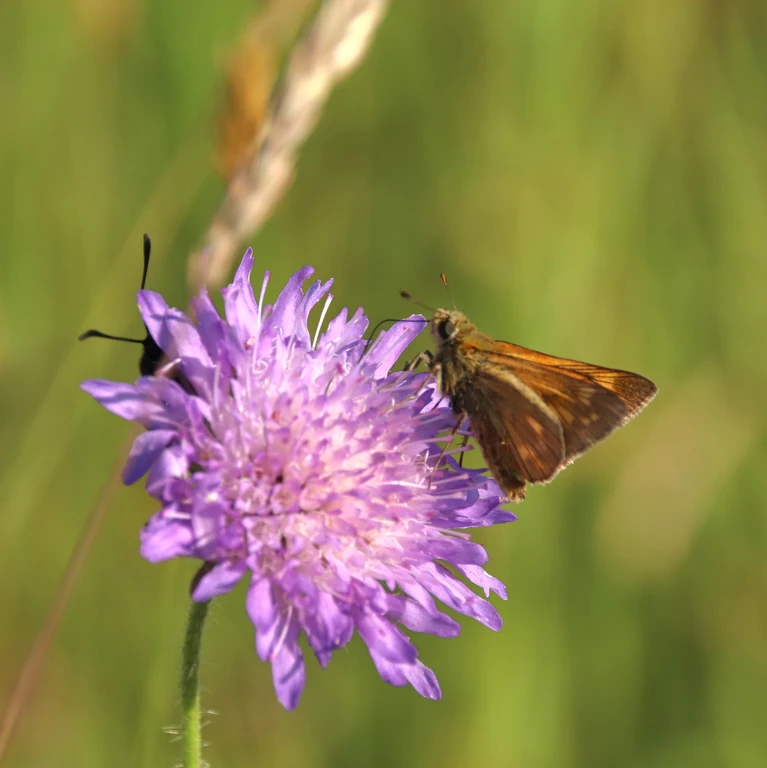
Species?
Ochlodes sylvanus (also Ochlodes venata)
